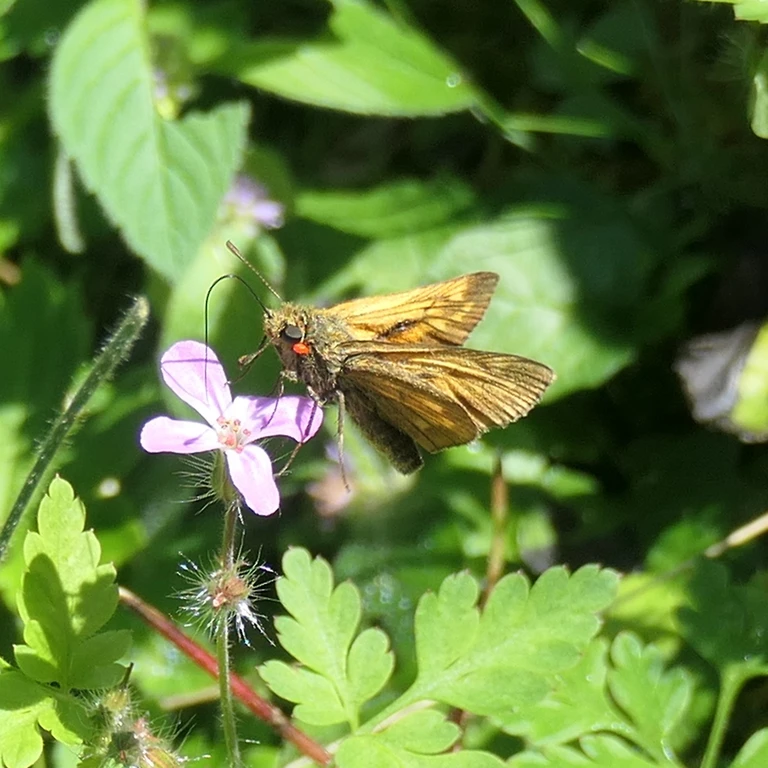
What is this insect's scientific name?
Ochlodes sylvanus (also Ochlodes venata)
